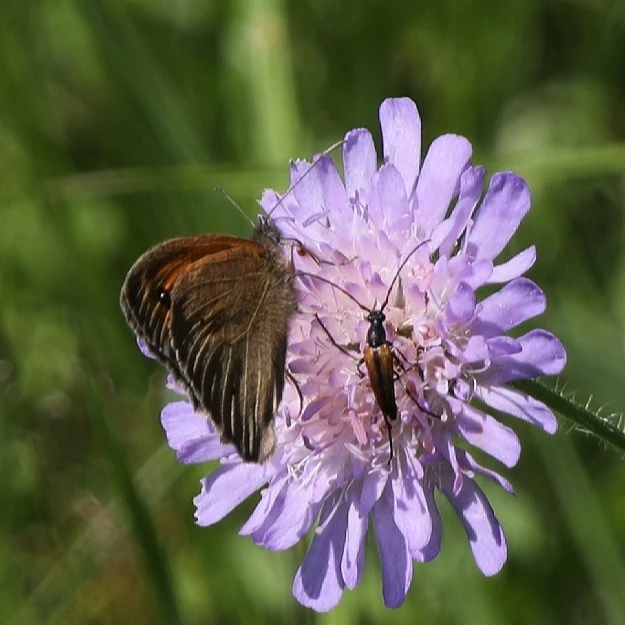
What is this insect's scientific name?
Maniola jurtina
